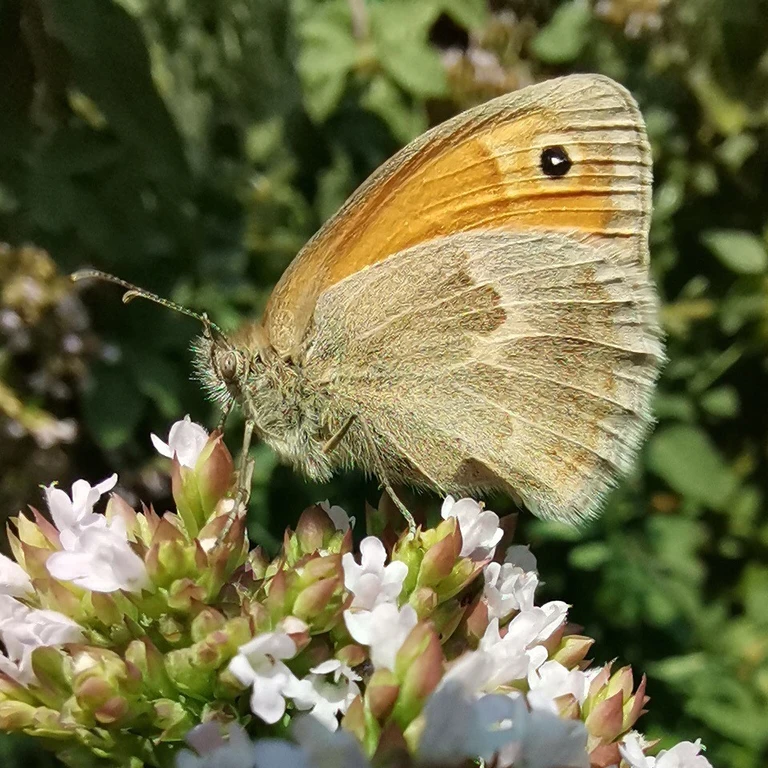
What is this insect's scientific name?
Coenonympha pamphilus
